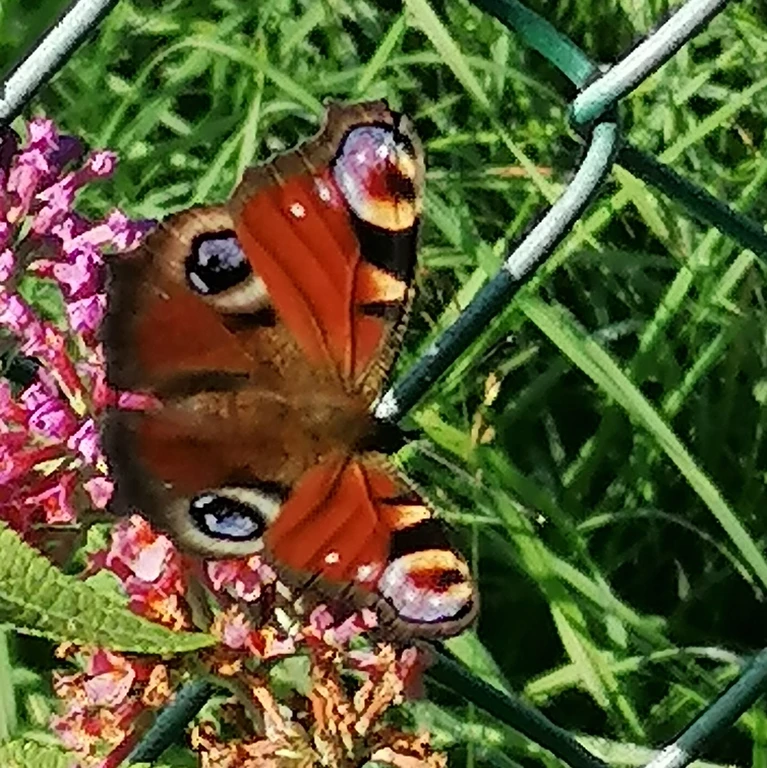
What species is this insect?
Aglais io
